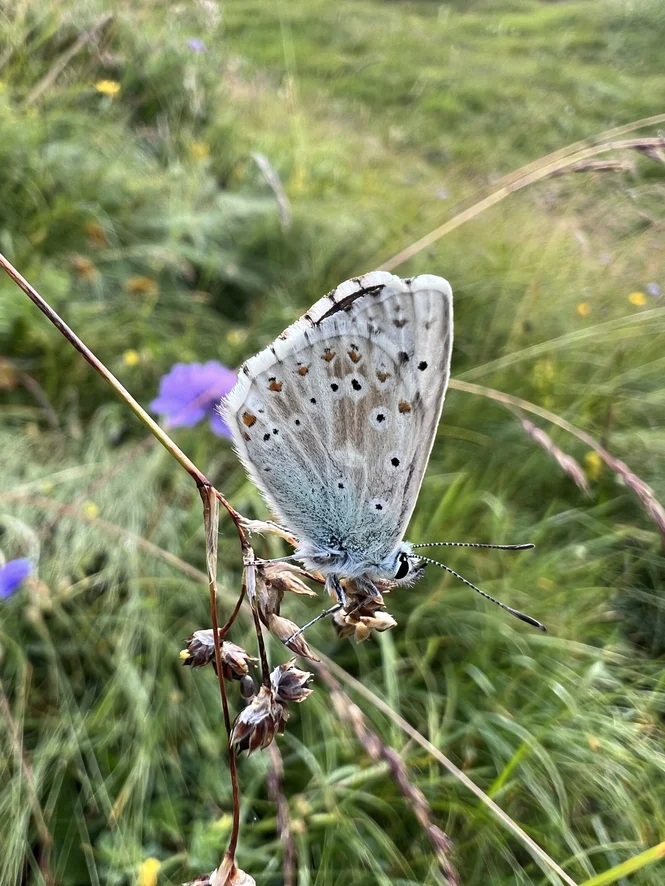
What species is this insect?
Lysandra coridon
